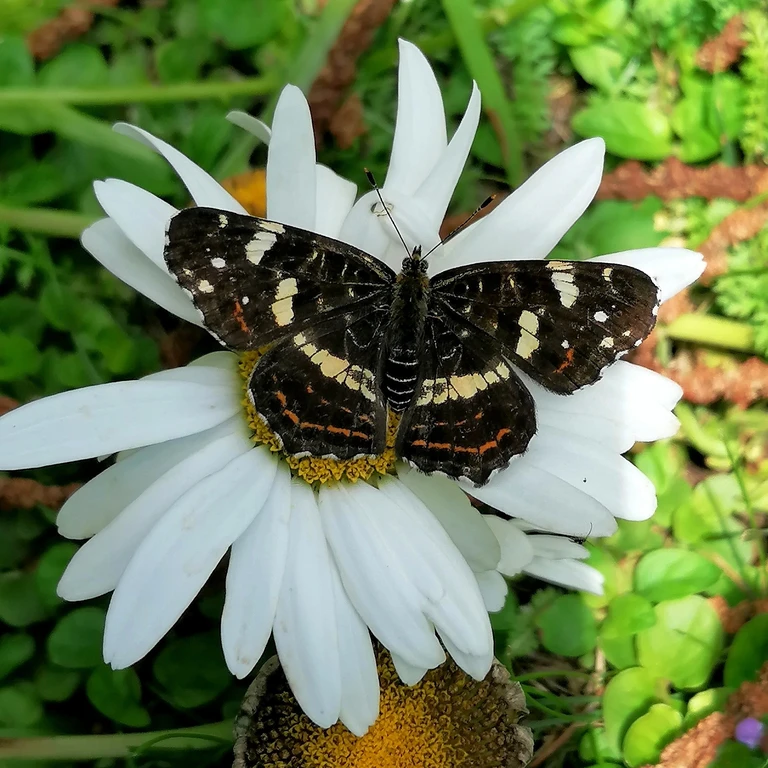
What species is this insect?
Araschnia levana
